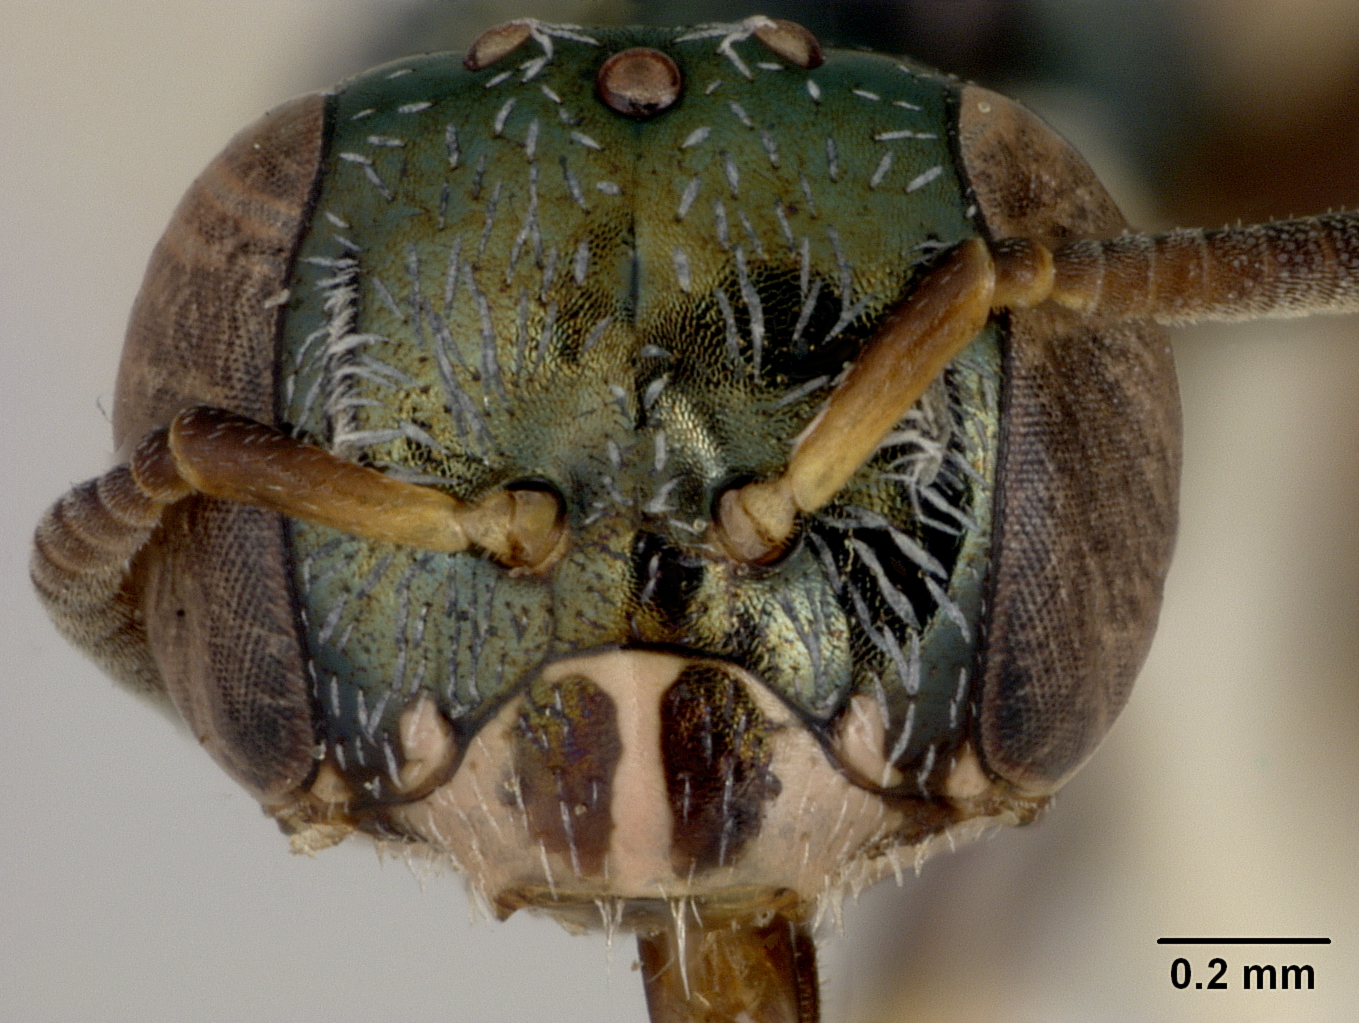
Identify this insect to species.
Perdita cushmani
